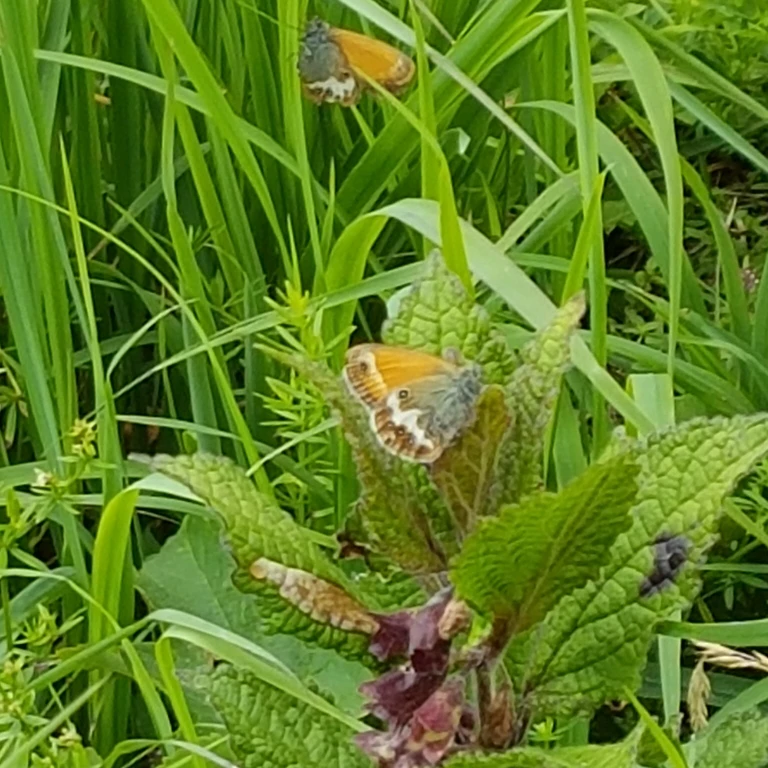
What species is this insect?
Coenonympha arcania
